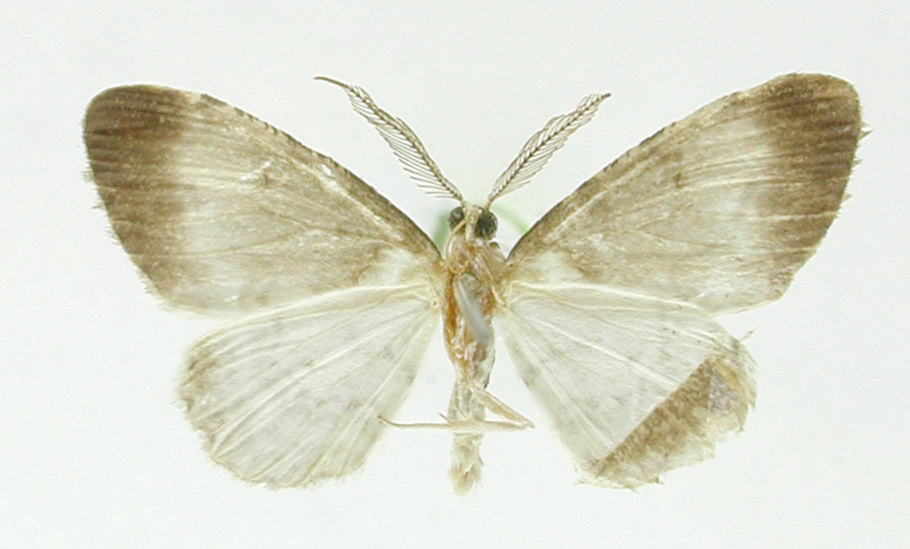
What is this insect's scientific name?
Physocleora scutigera
